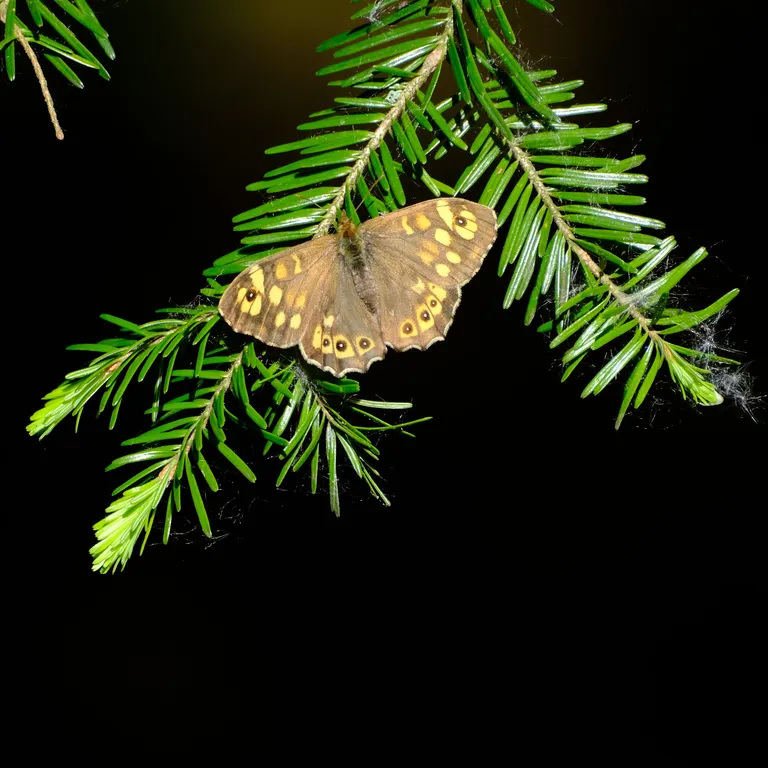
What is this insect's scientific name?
Pararge aegeria
